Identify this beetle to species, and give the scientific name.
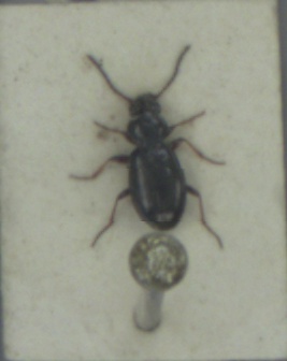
Bembidion lampros
